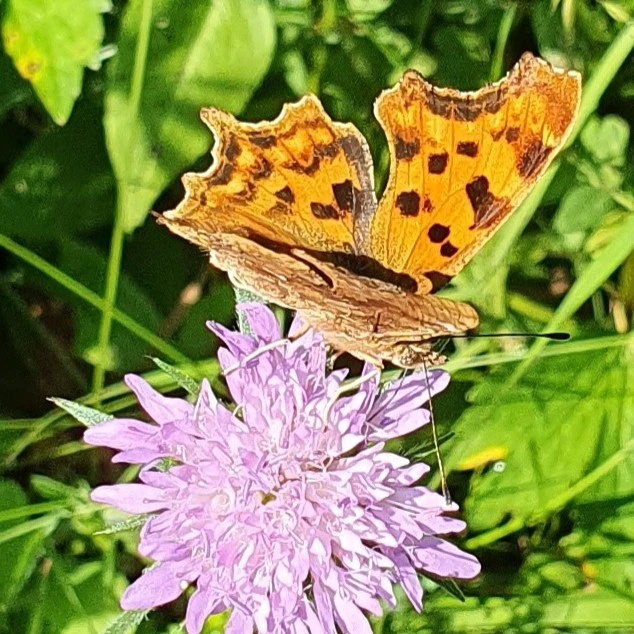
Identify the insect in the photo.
Polygonia c-album
